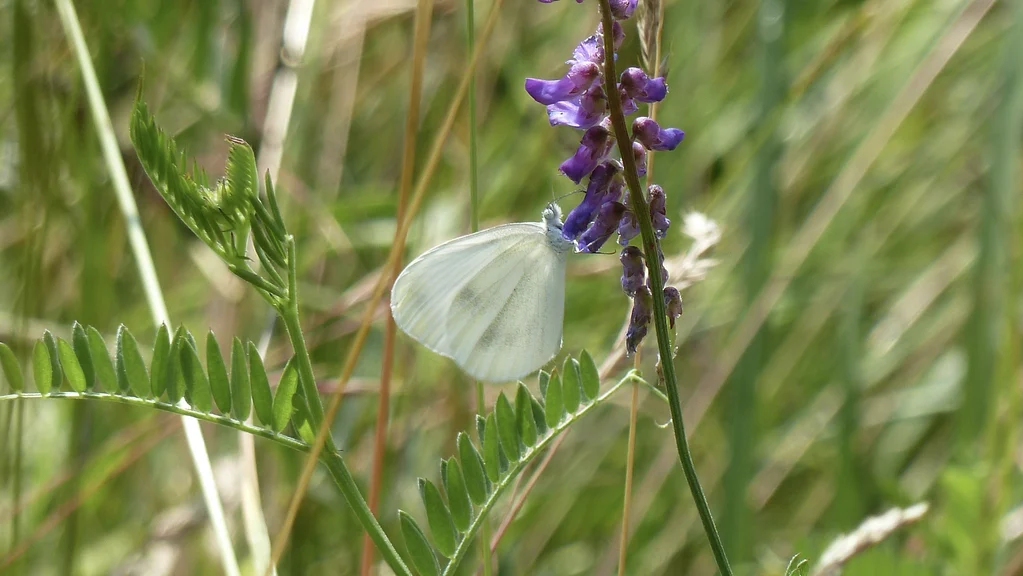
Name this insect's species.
Leptidea sinapis/juvernica
